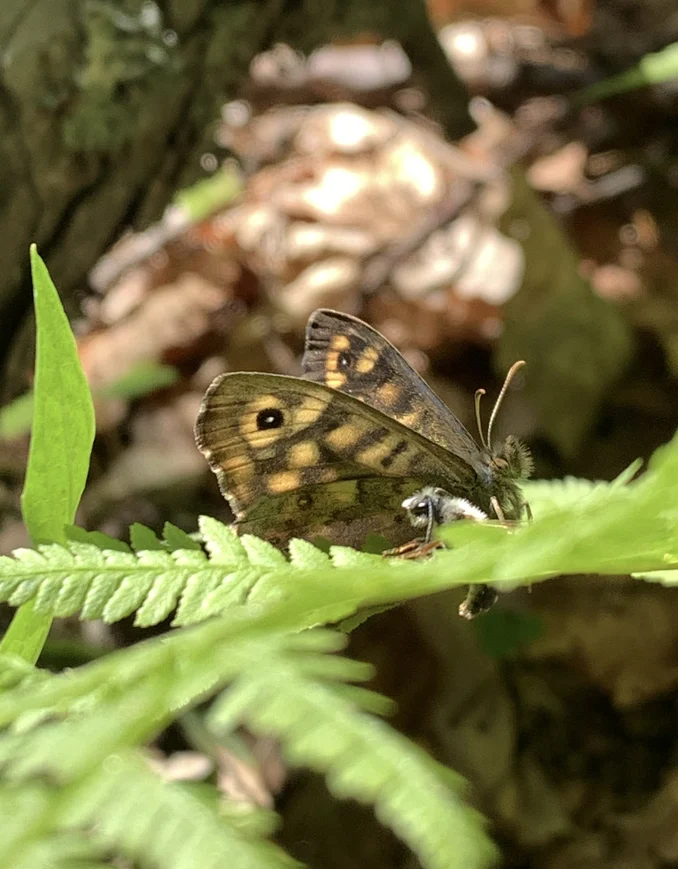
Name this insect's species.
Pararge aegeria
